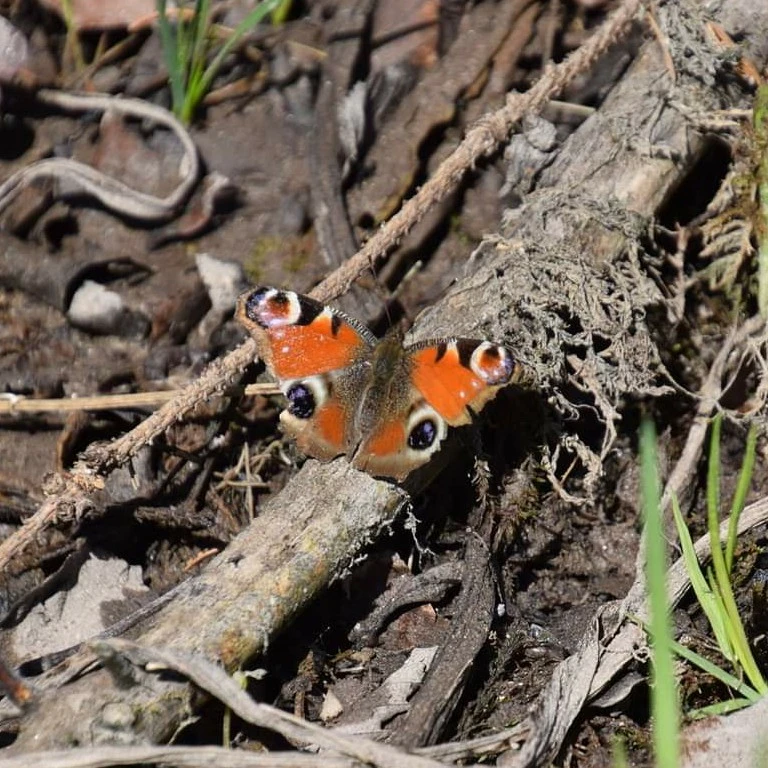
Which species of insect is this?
Aglais io
